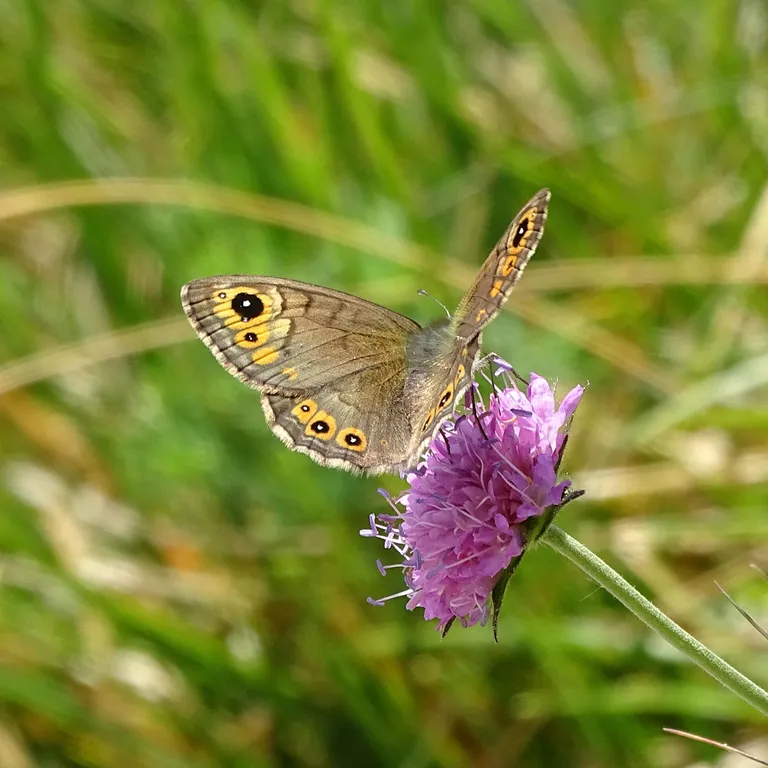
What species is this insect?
Lasiommata petropolitana (also Pararge petropolitana)
